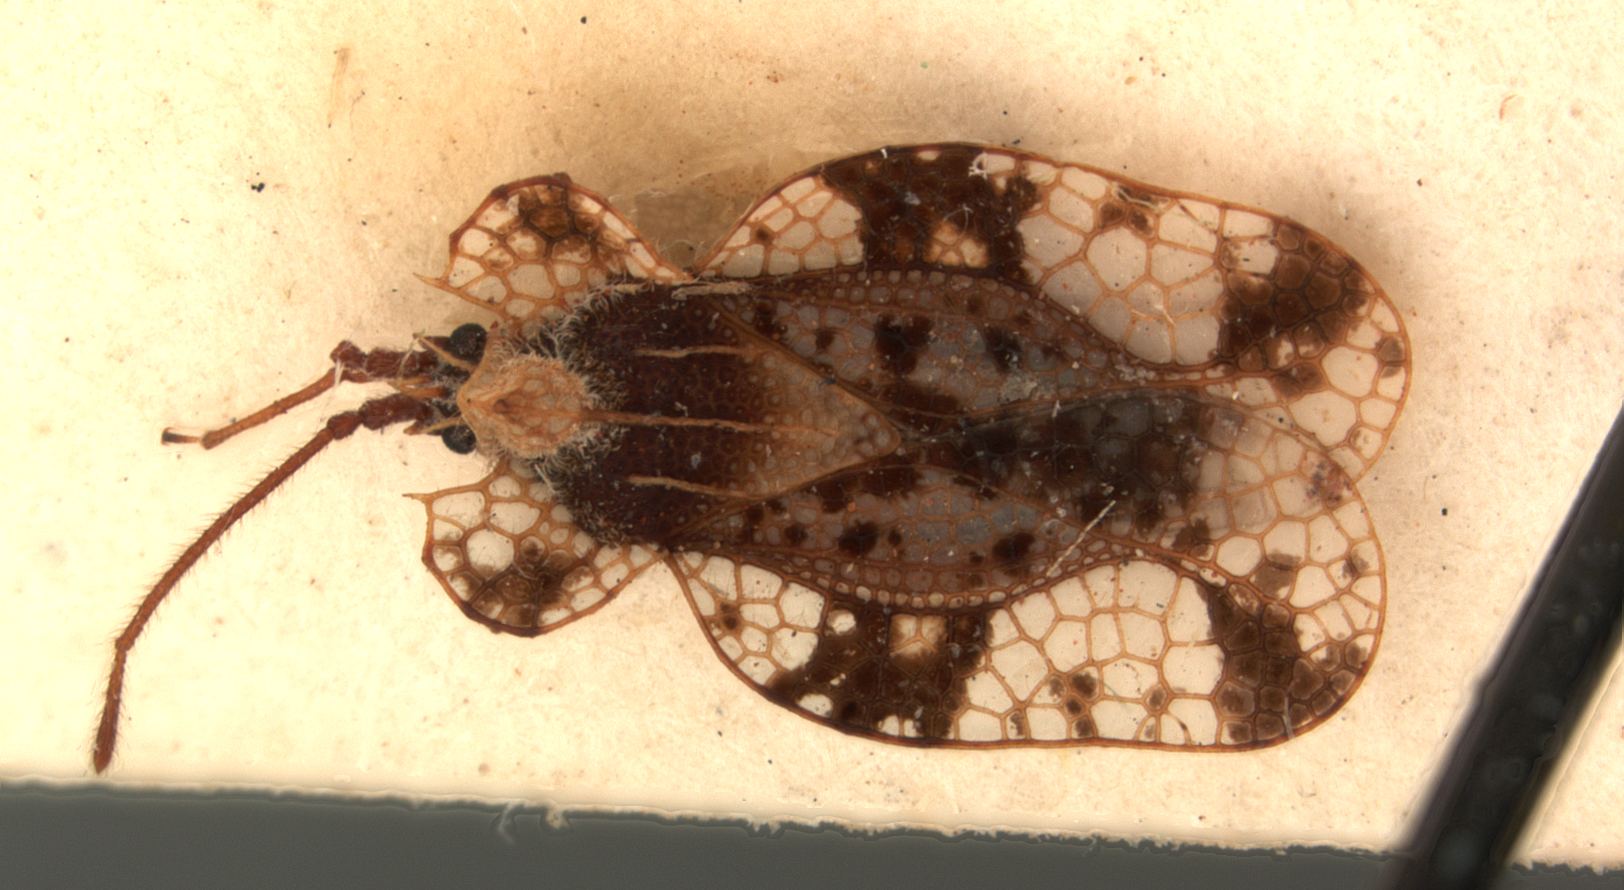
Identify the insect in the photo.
Sinuessa nairobia
